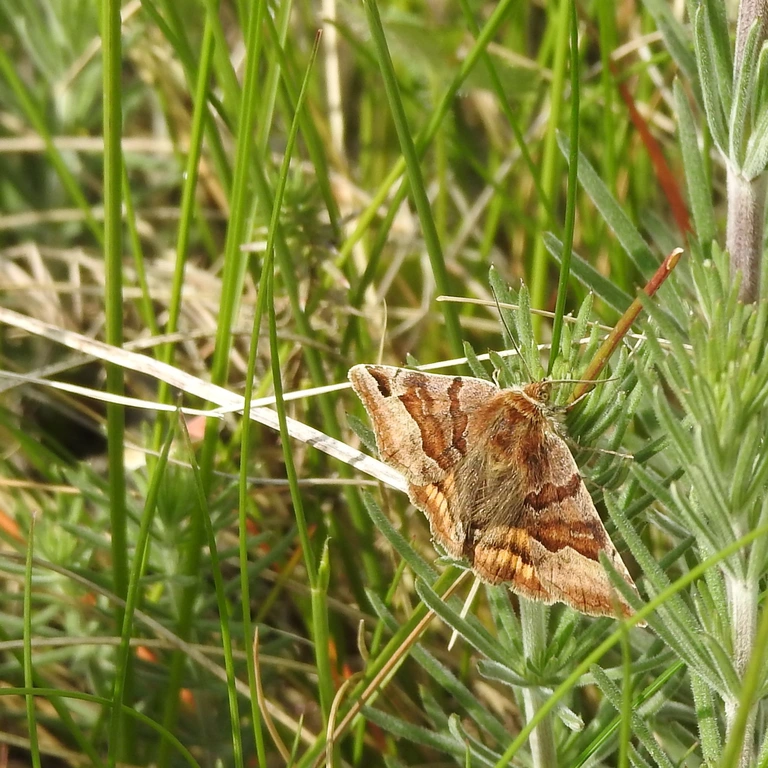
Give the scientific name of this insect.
Euclidia glyphica
